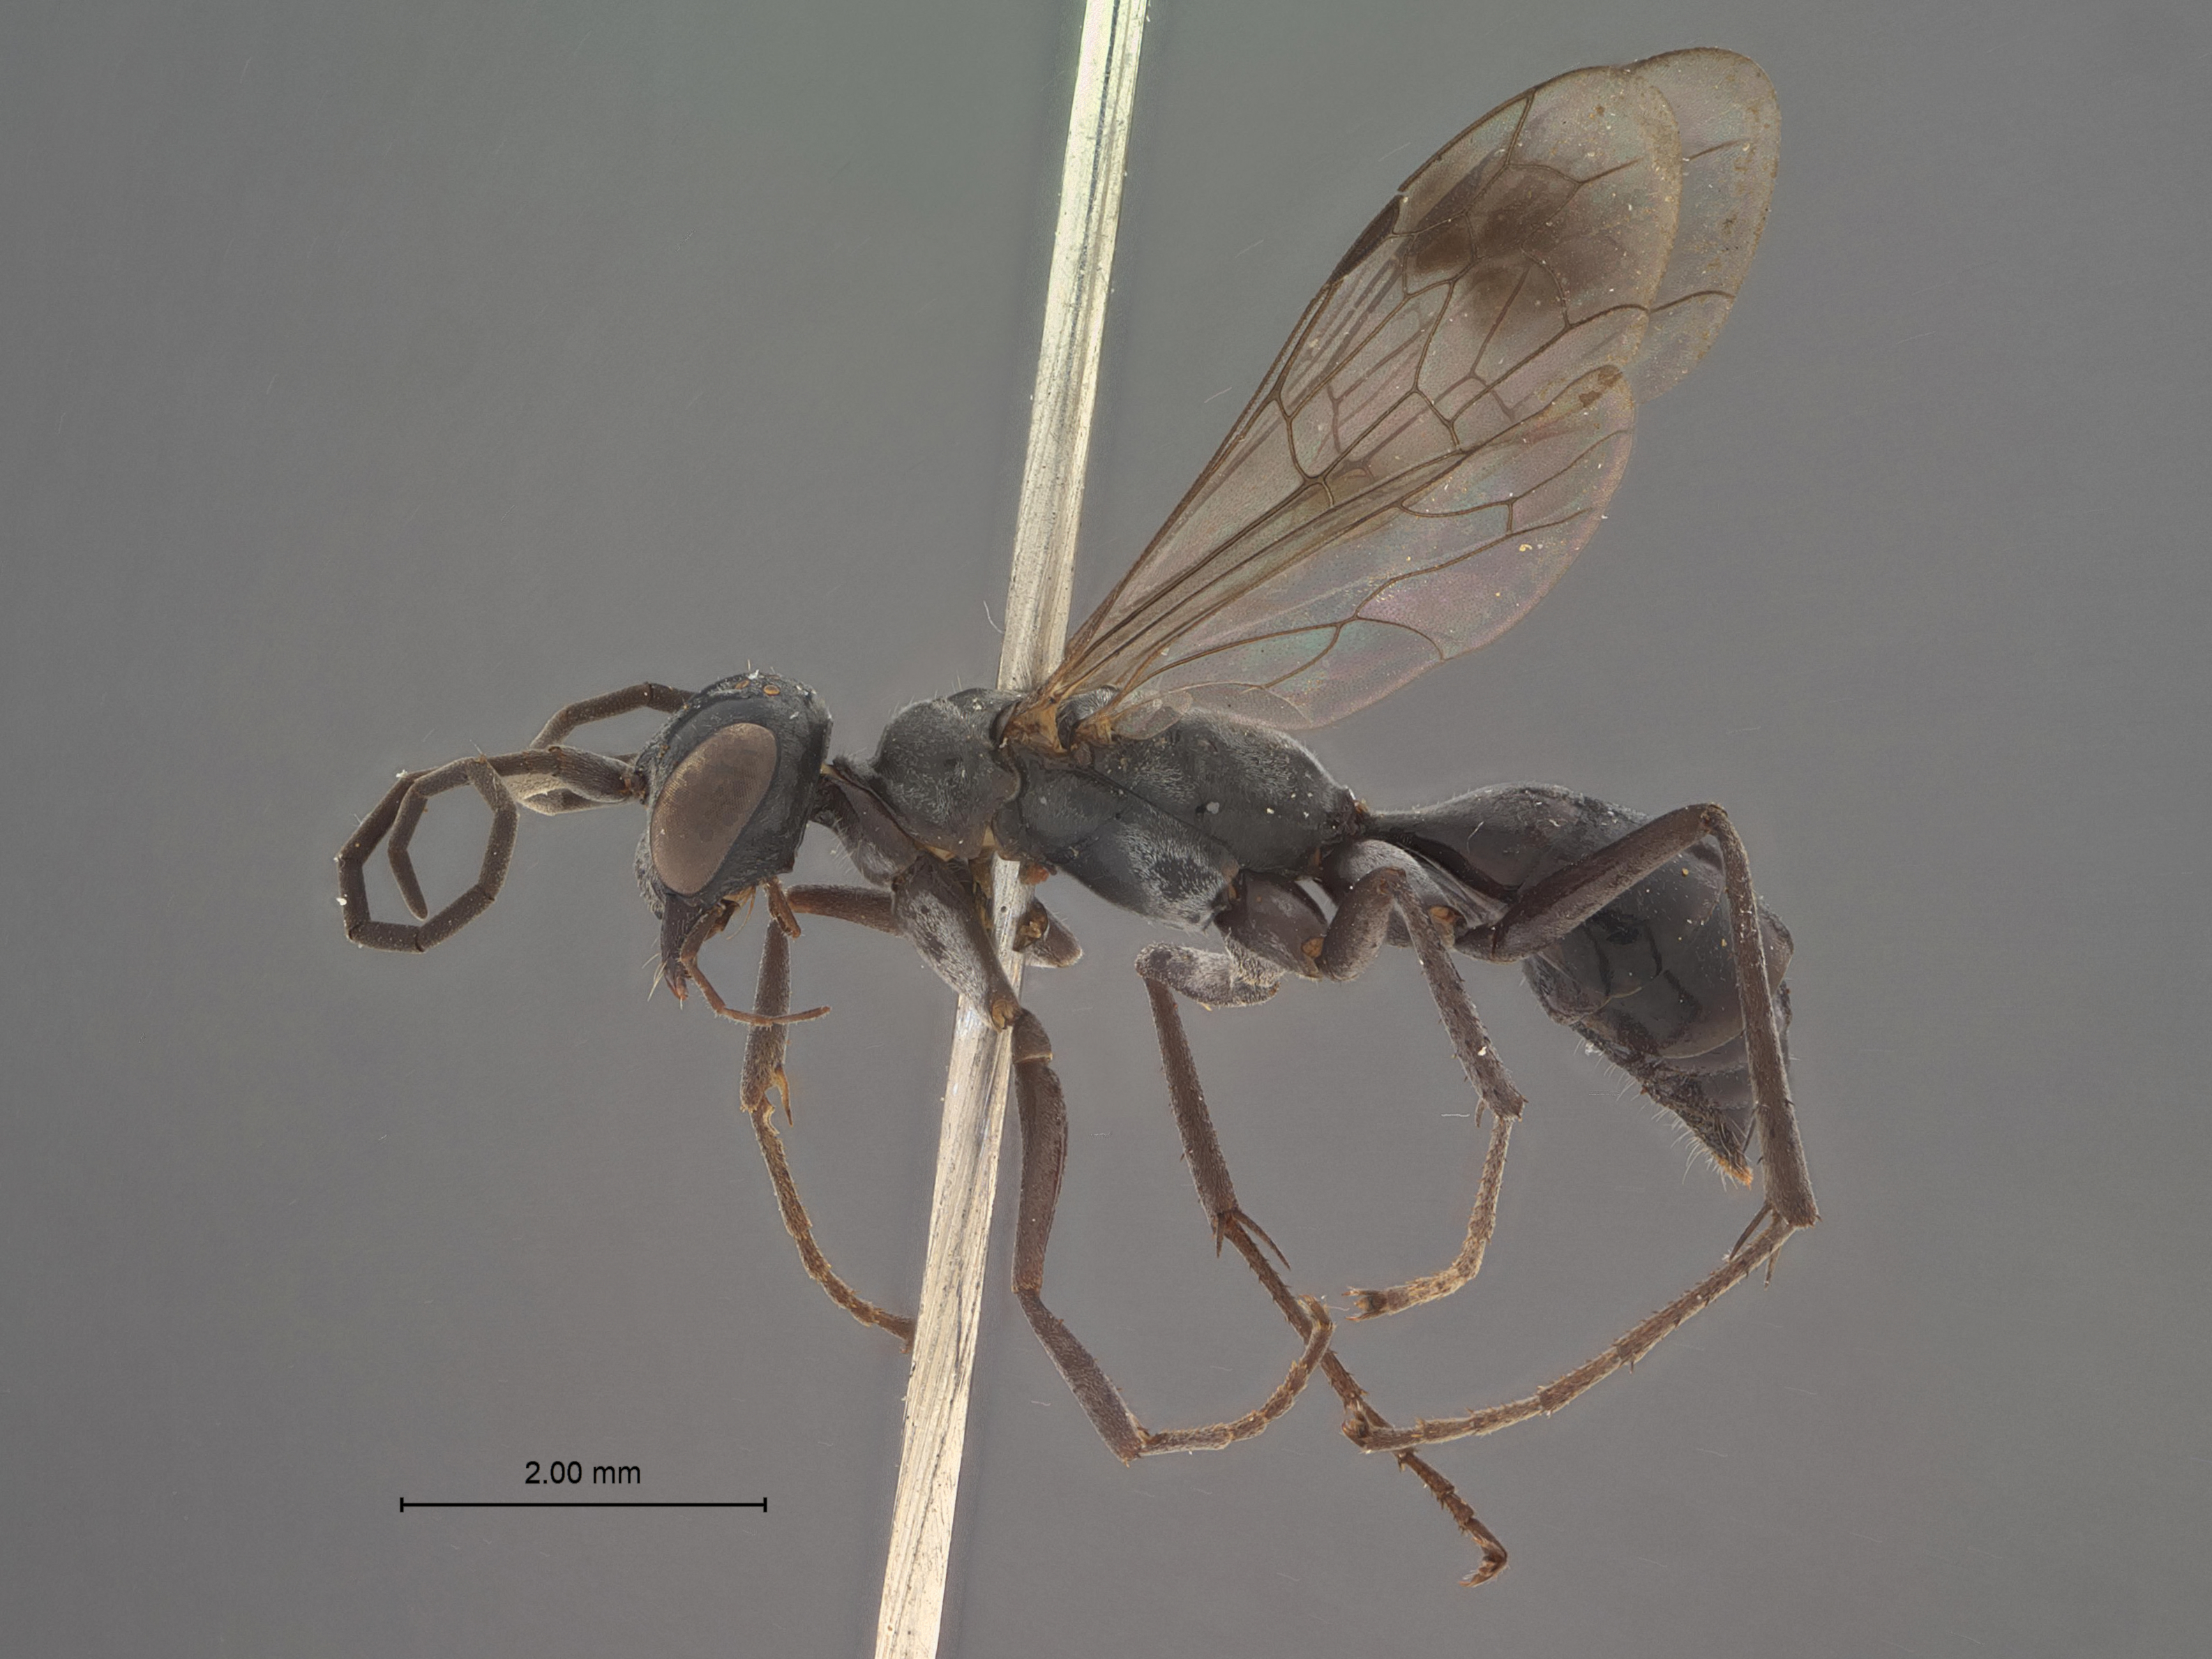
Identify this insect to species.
Auplopus hoorai
